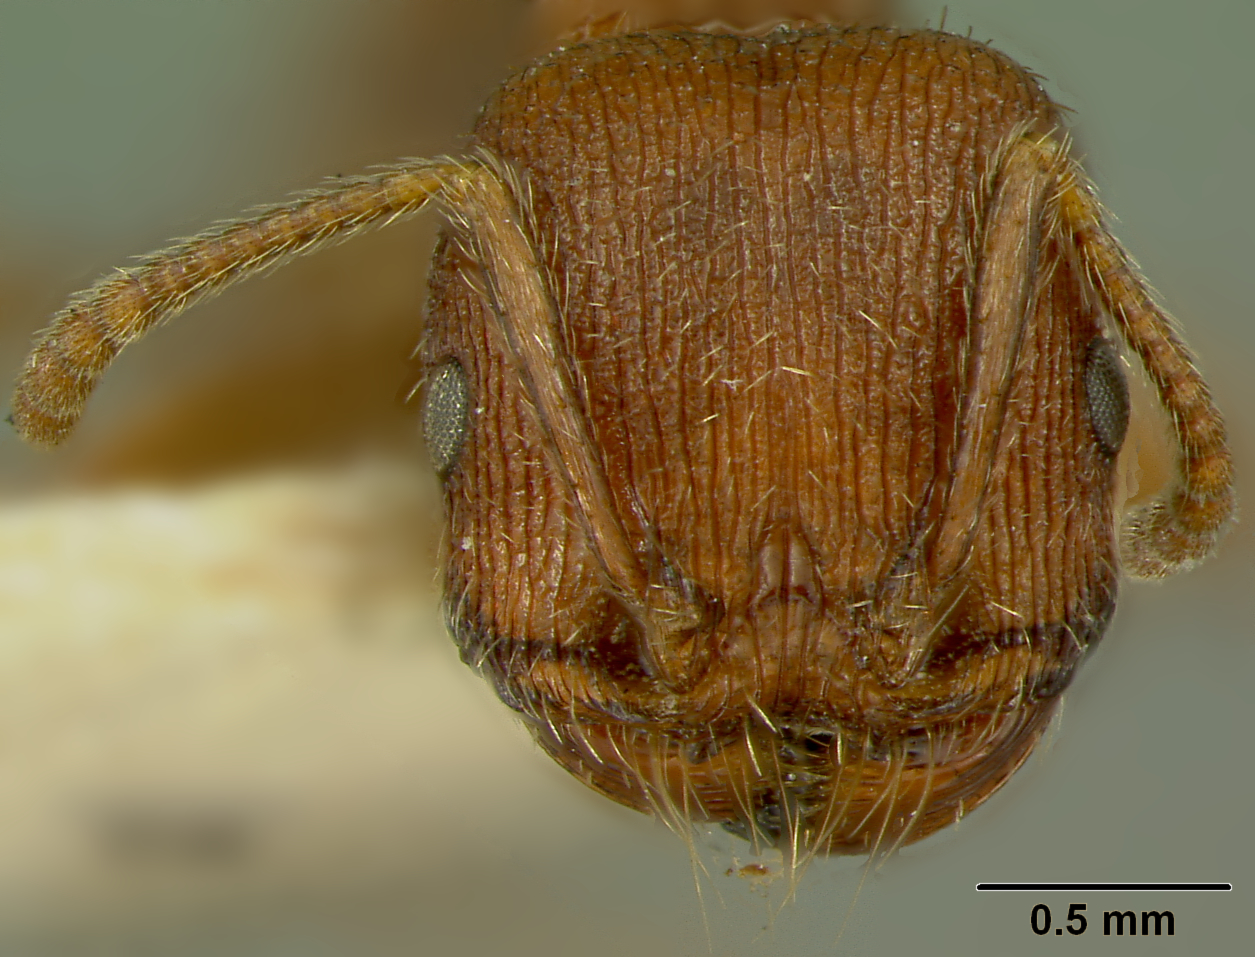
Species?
Pogonomyrmex guatemaltecus
